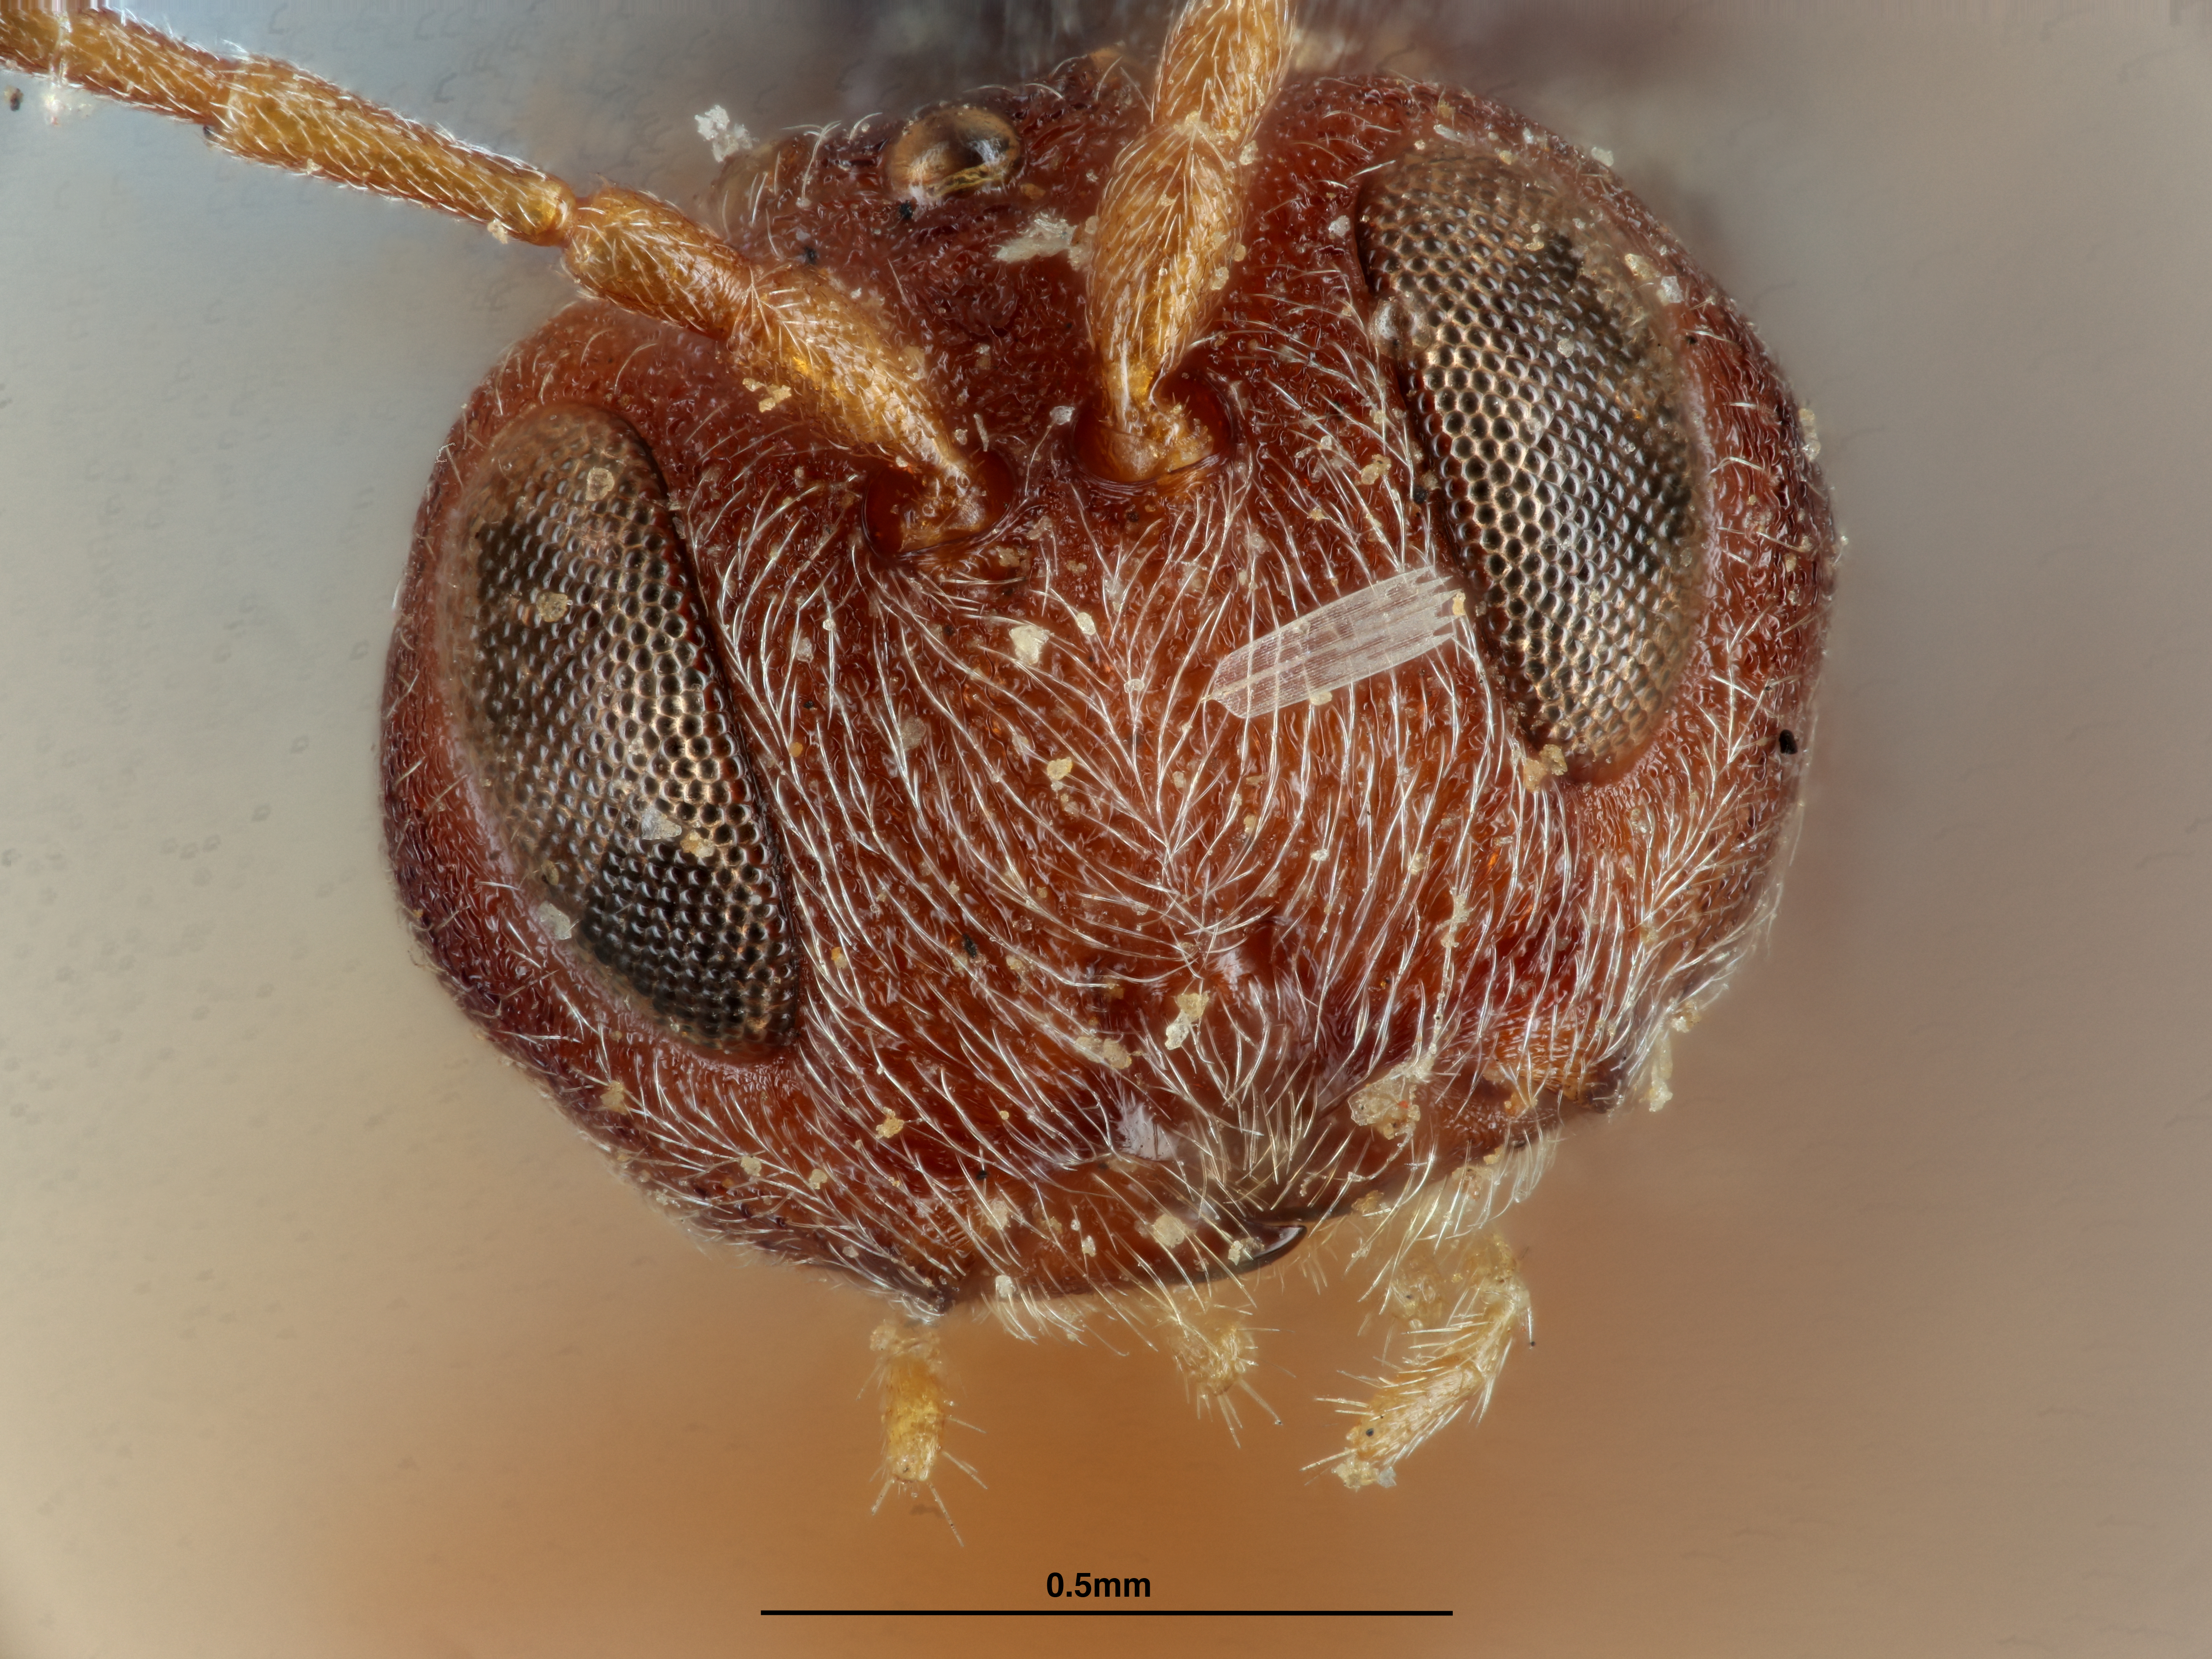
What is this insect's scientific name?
Callirhytis rhizoxenus
